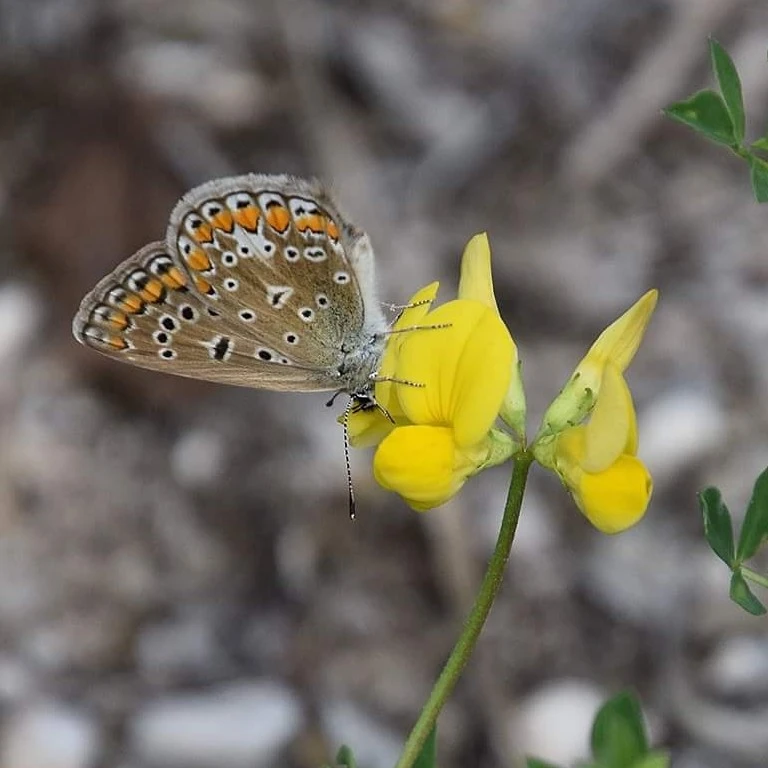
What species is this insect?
Polyommatus icarus
